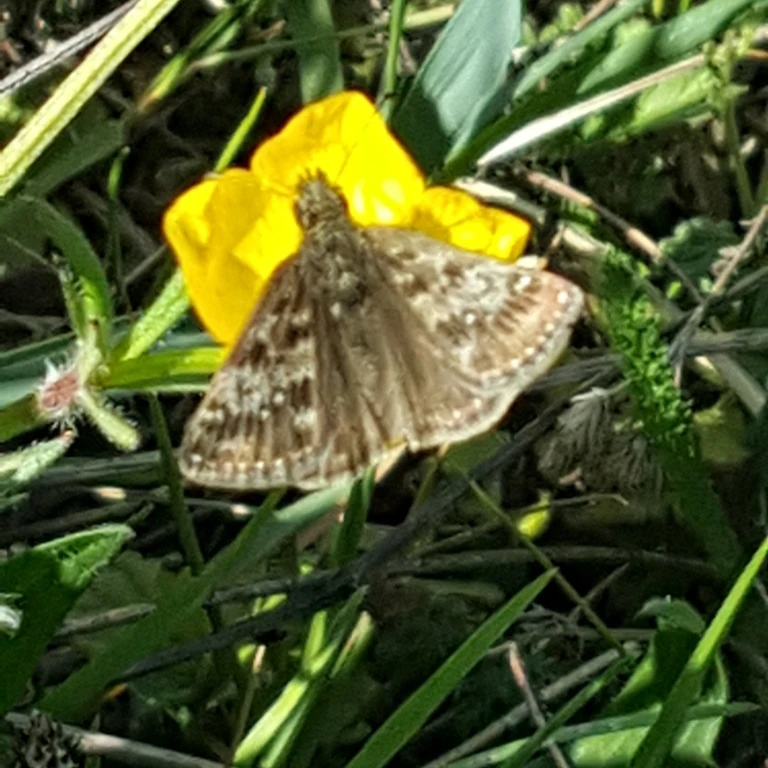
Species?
Erynnis tages
